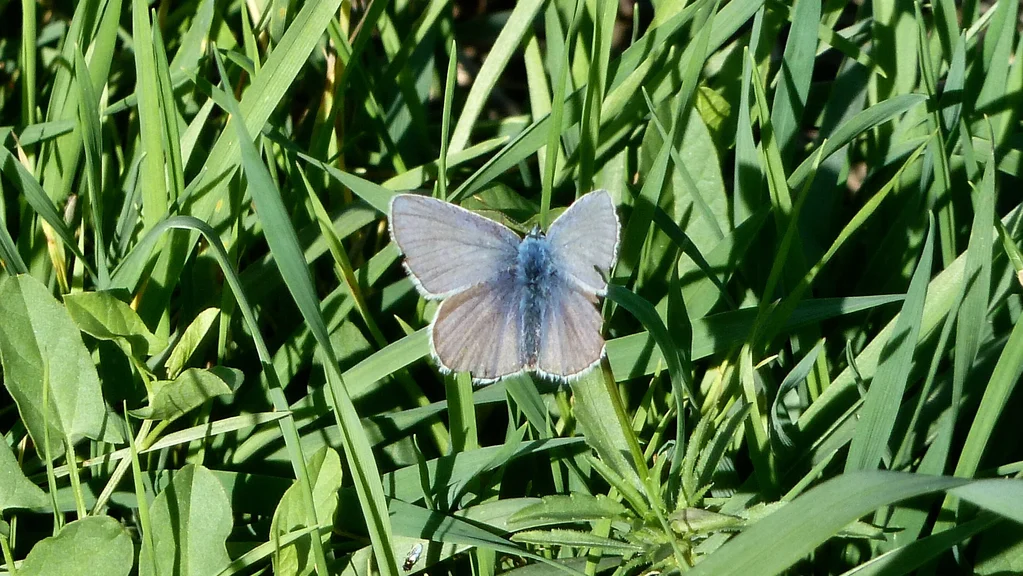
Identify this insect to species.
Polyommatus icarus
